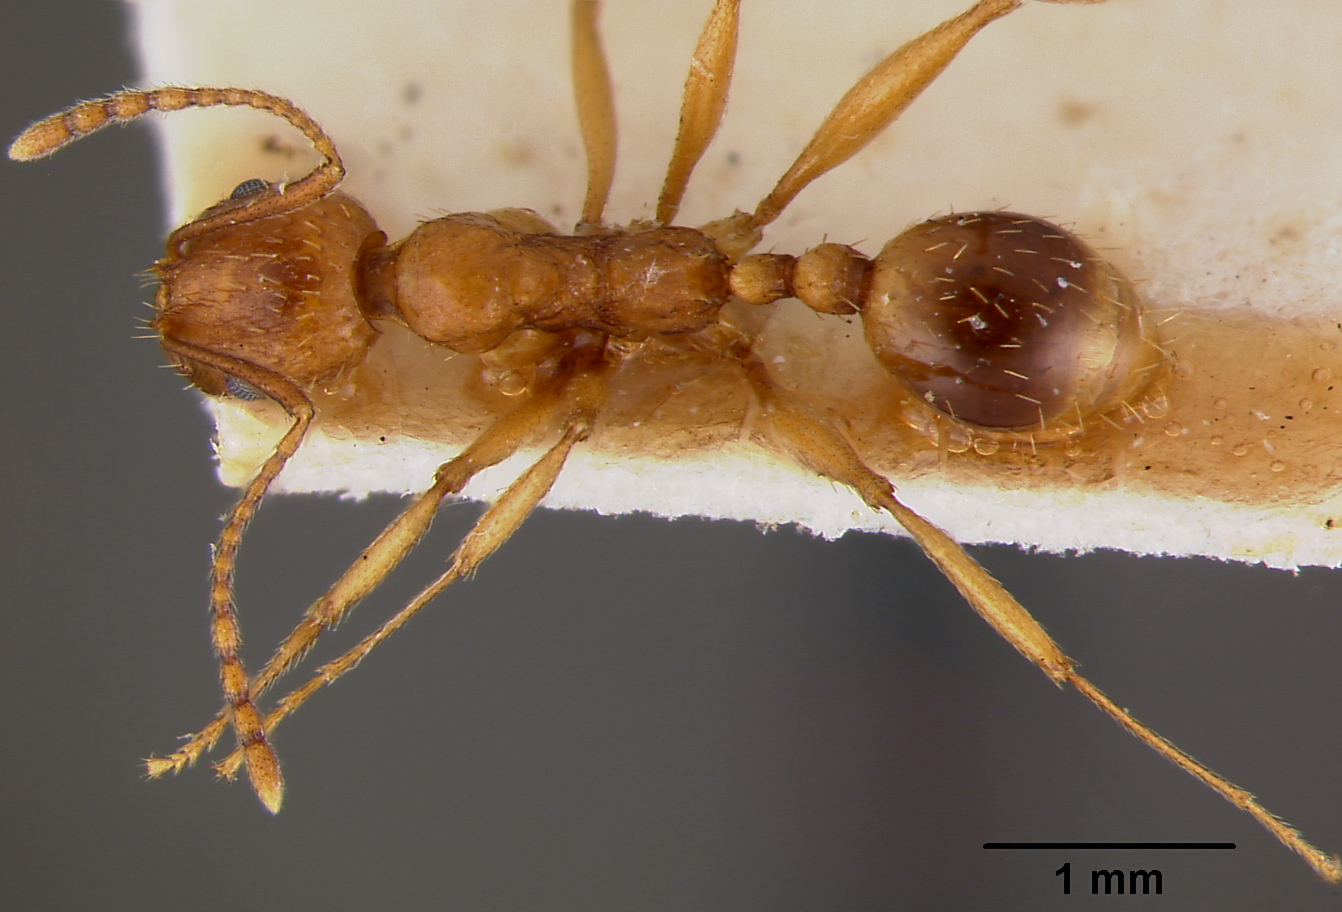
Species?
Aphaenogaster schmitzi
